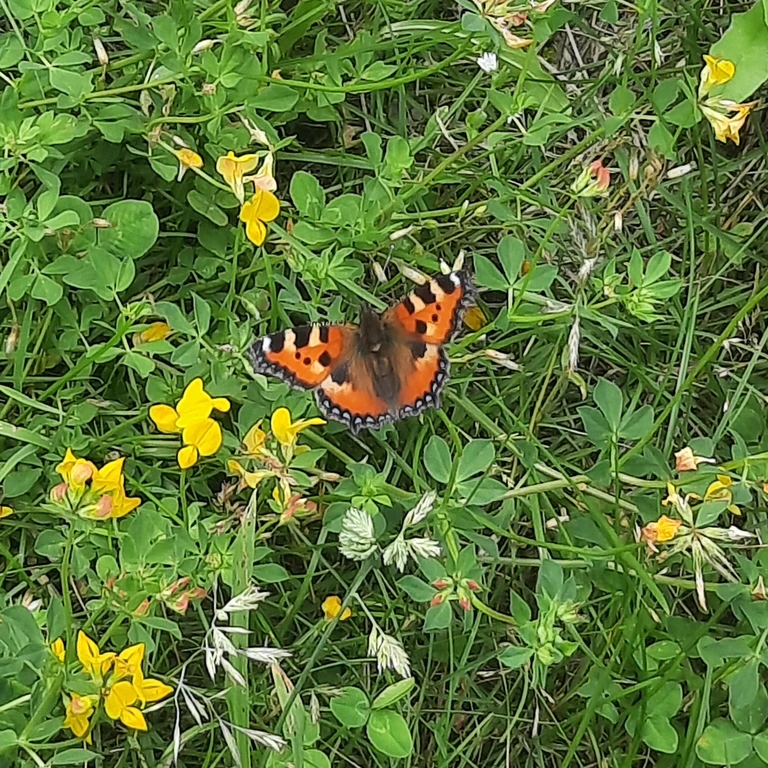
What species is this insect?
Aglais urticae
